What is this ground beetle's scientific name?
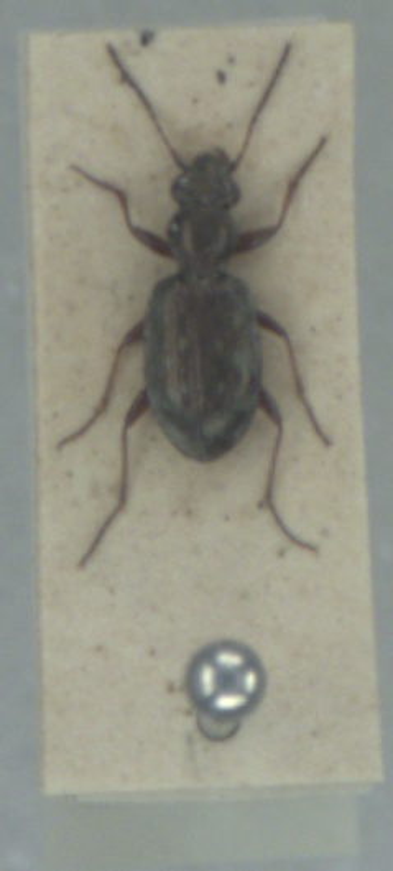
Asaphidion pallipes
